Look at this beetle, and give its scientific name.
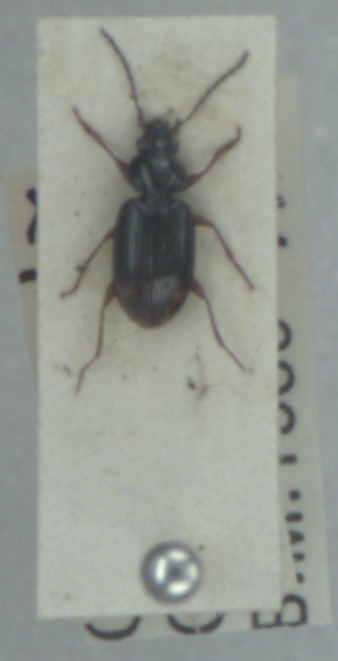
Bembidion biguttatum
